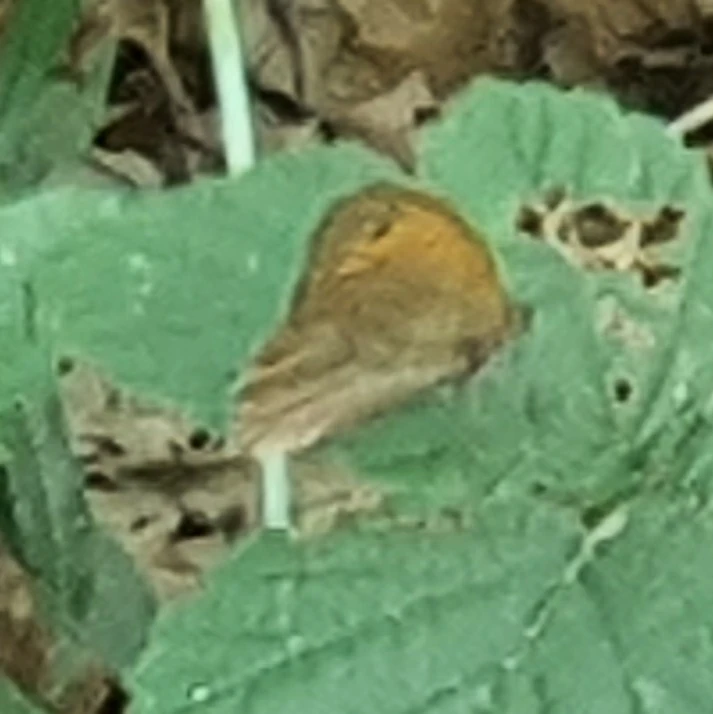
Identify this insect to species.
Maniola jurtina
